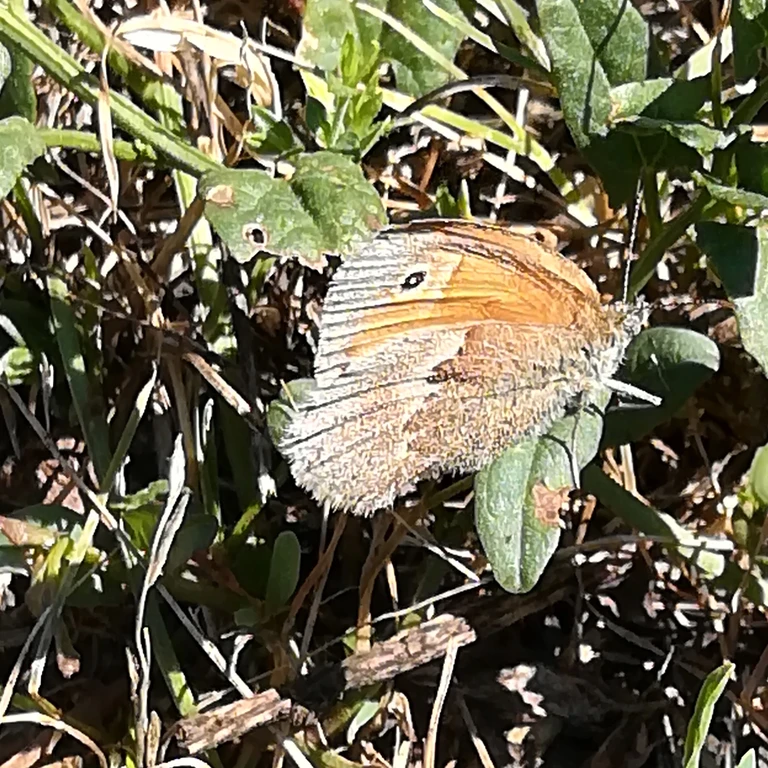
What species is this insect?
Maniola jurtina
